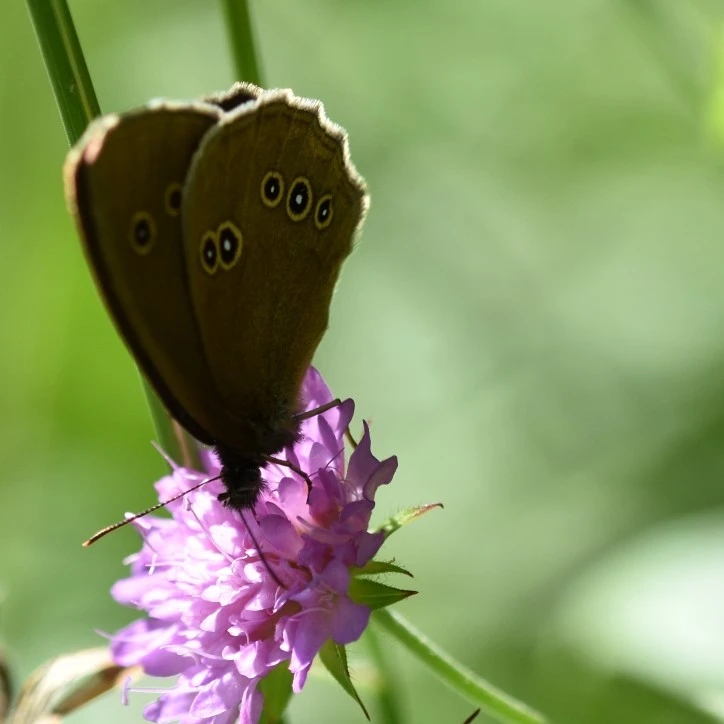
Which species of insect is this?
Aphantopus hyperantus
